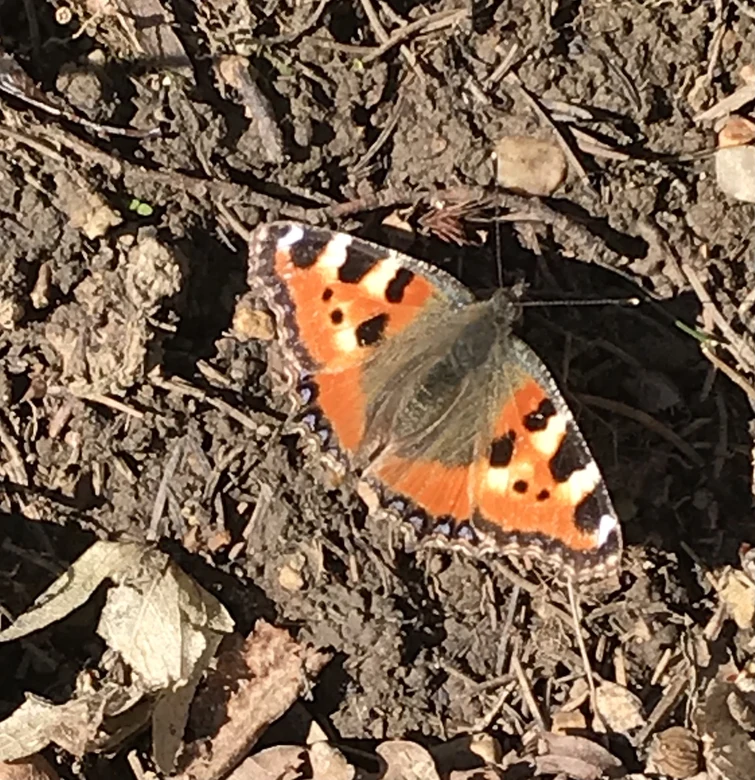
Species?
Aglais urticae
